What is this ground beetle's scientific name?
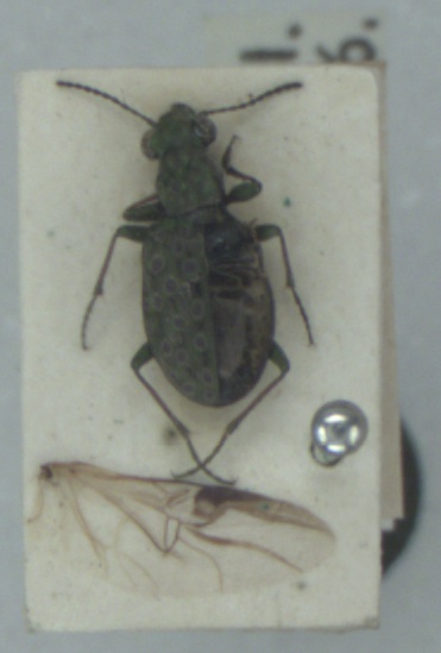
Elaphrus riparius
